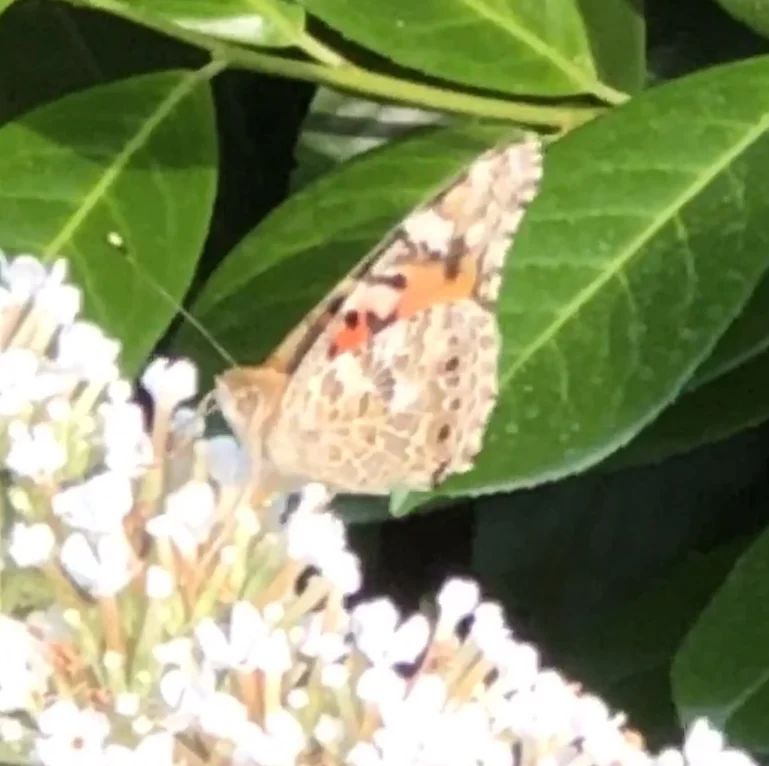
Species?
Vanessa cardui
